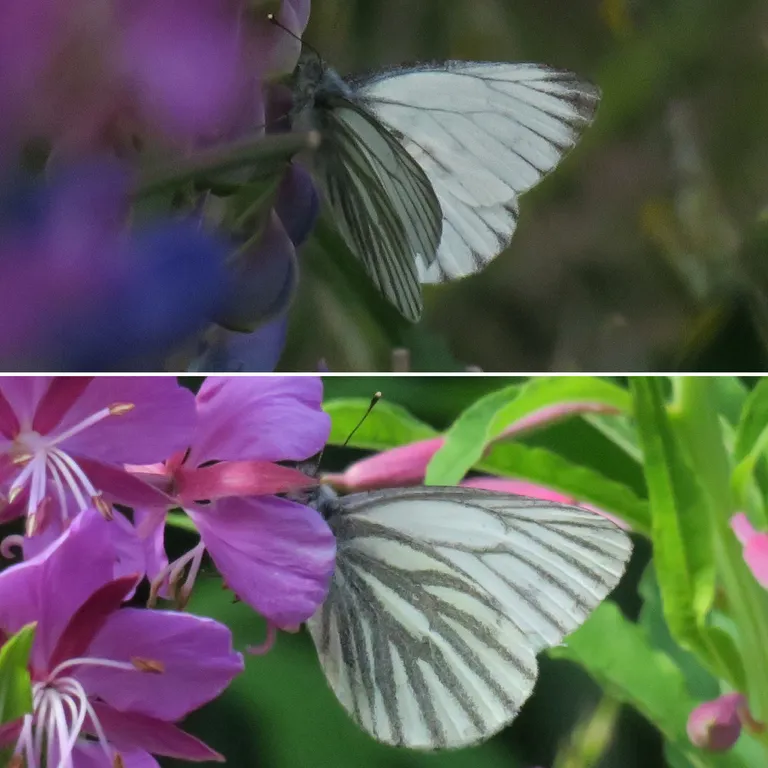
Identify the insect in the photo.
Pieris bryoniae
